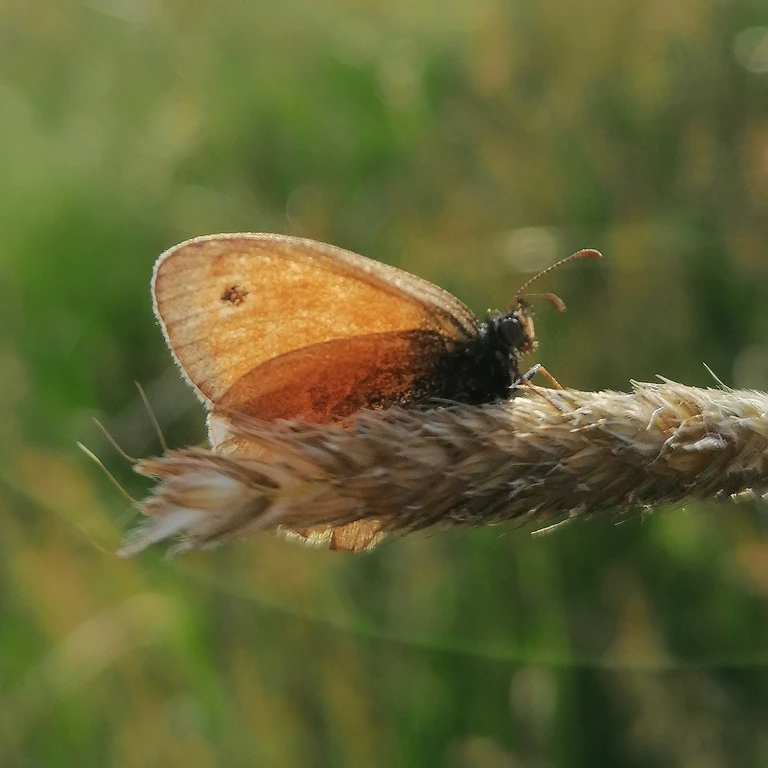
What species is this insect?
Coenonympha pamphilus
